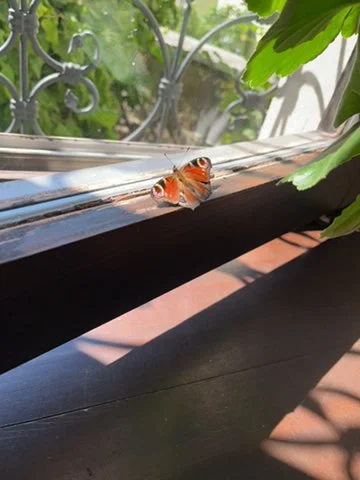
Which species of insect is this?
Aglais io
